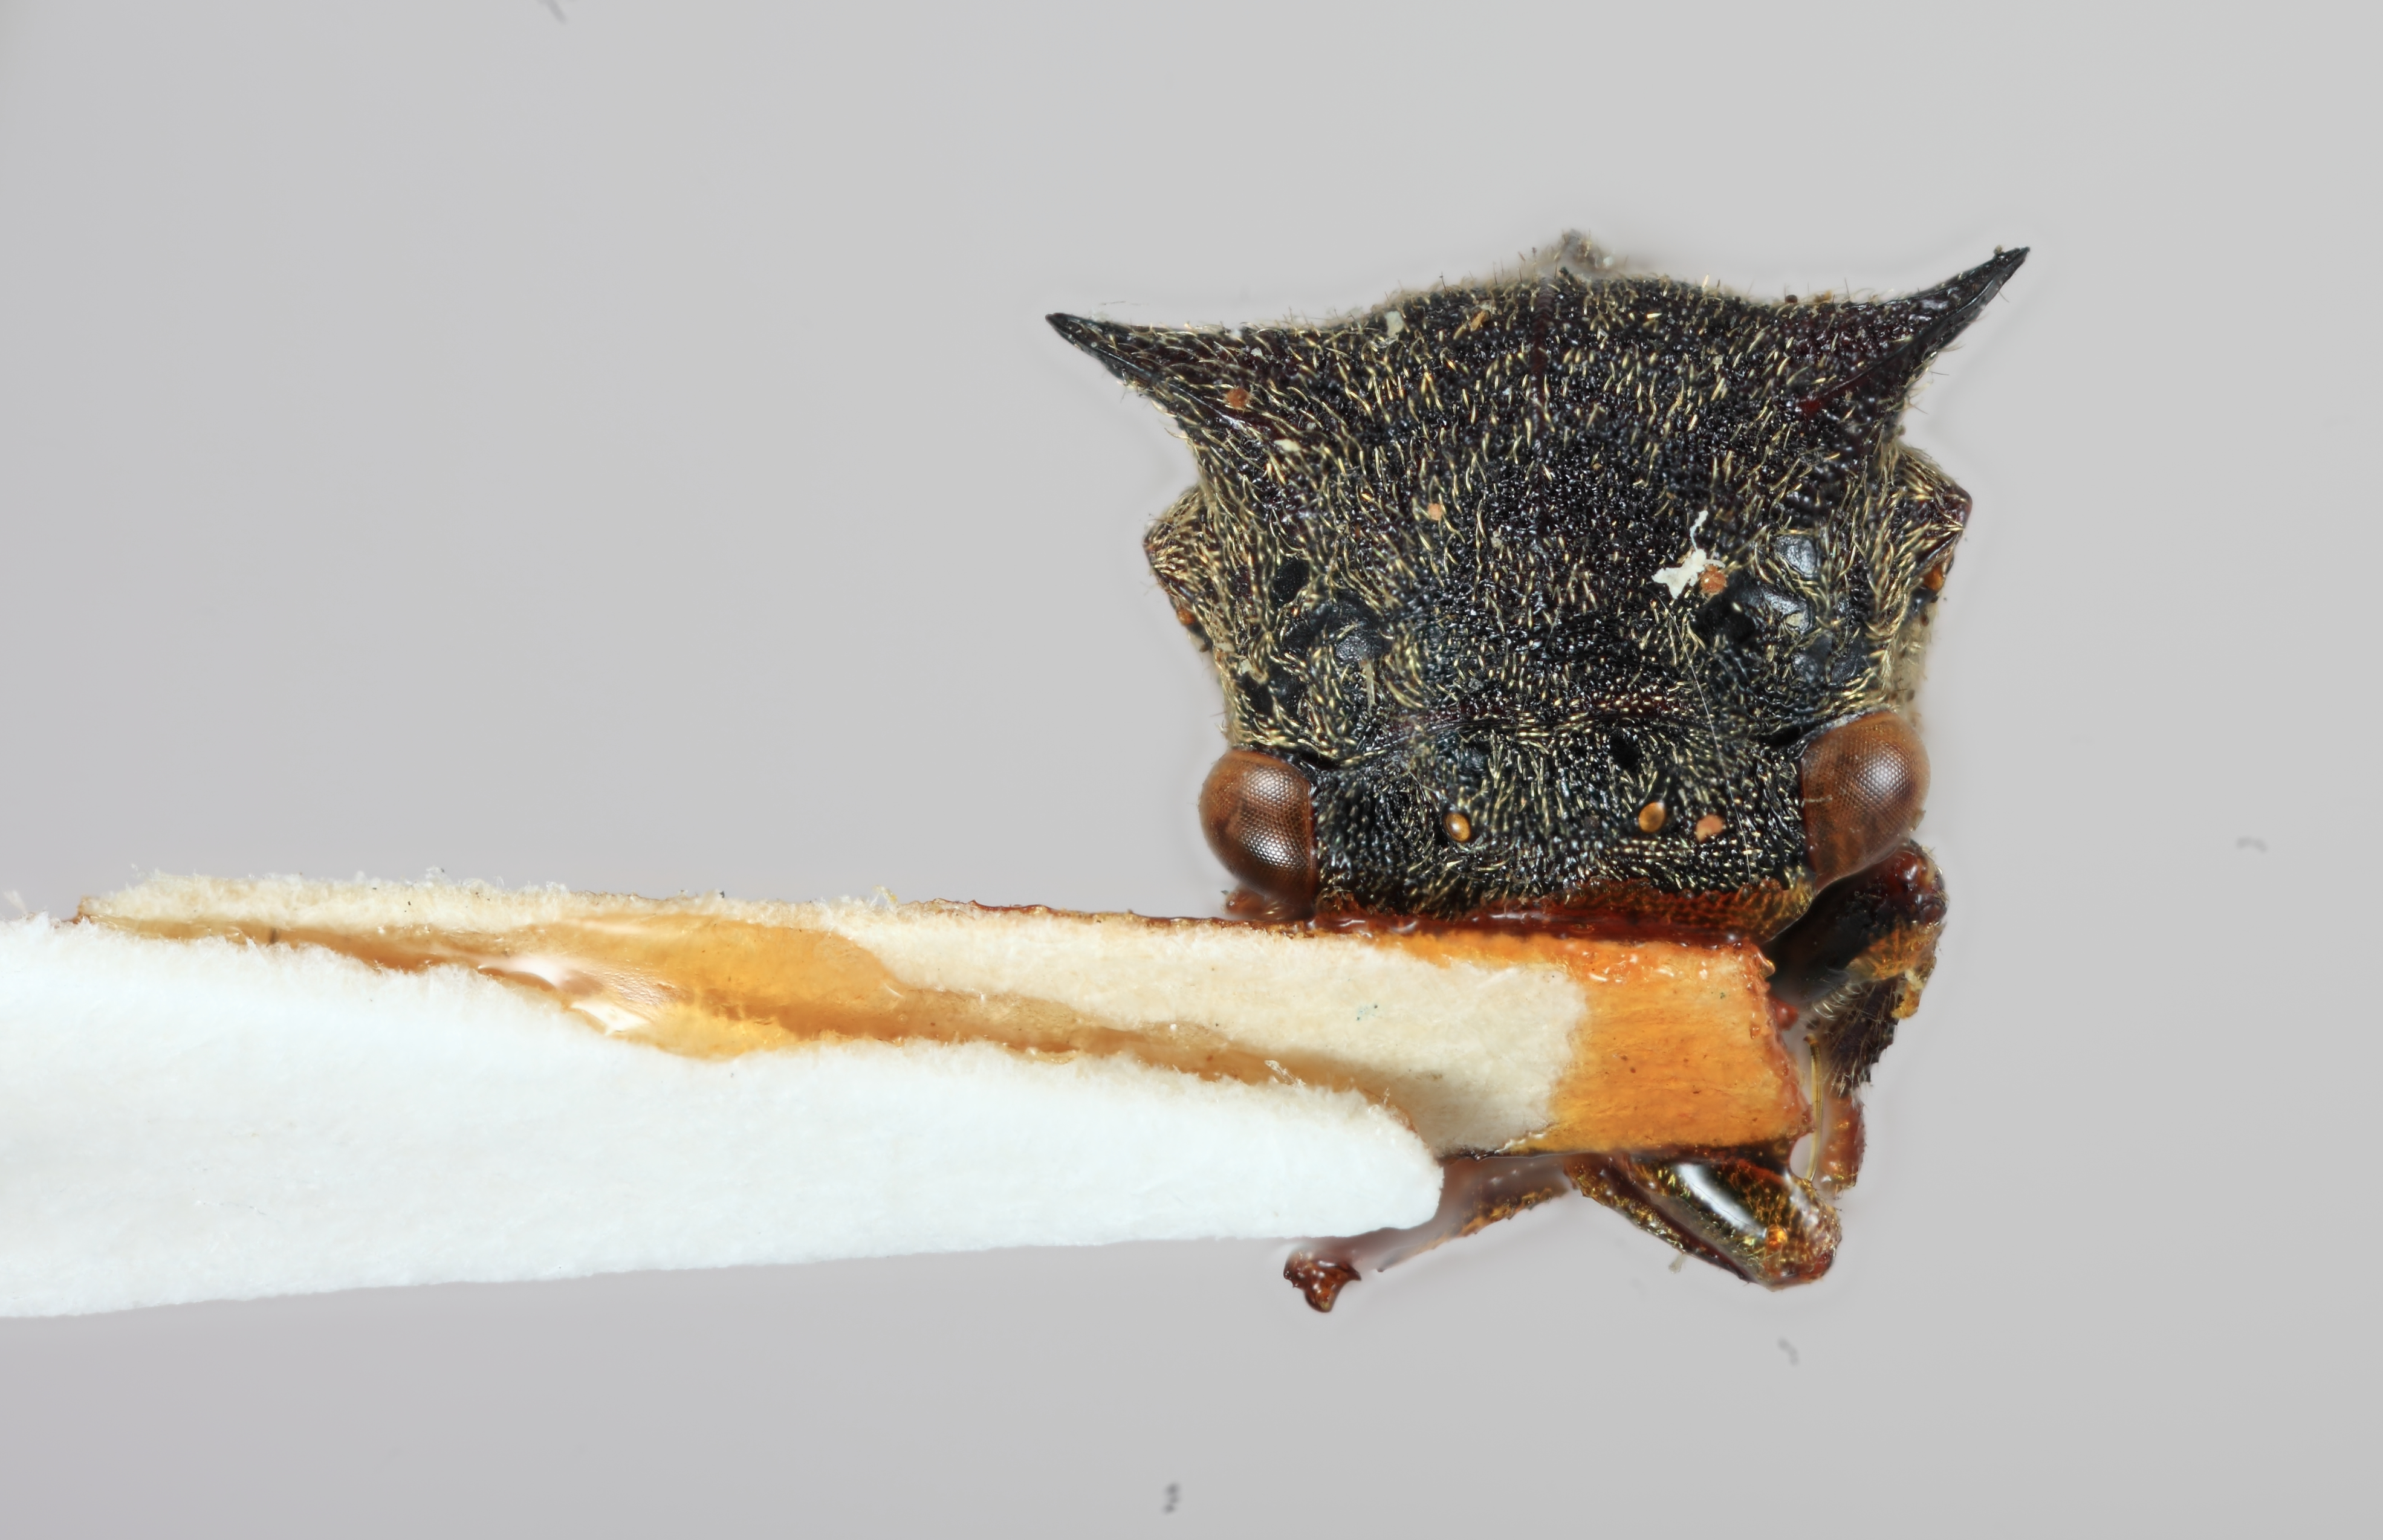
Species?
Tricentrus nigrofrontis
